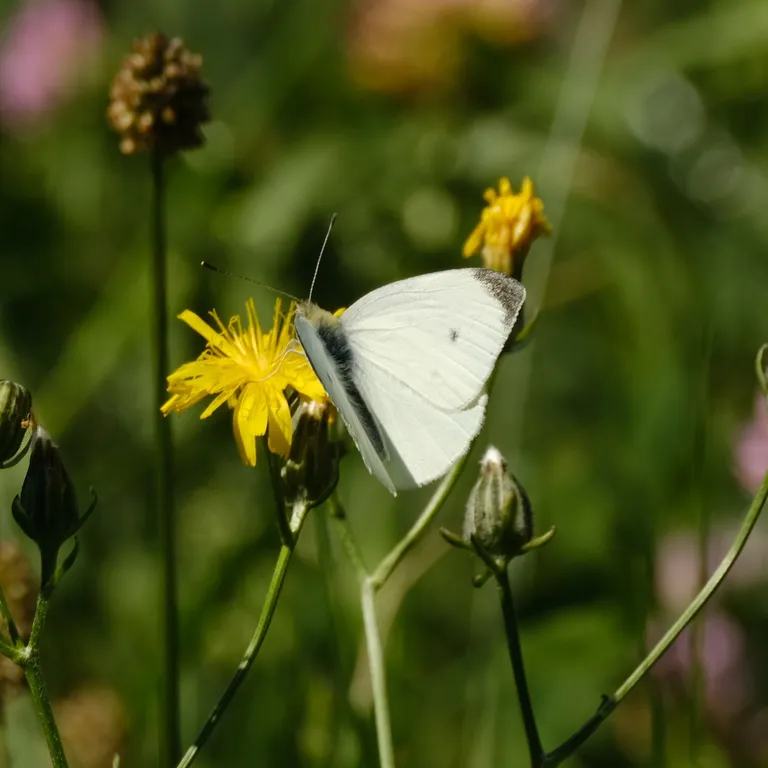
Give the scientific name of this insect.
Pieris rapae
